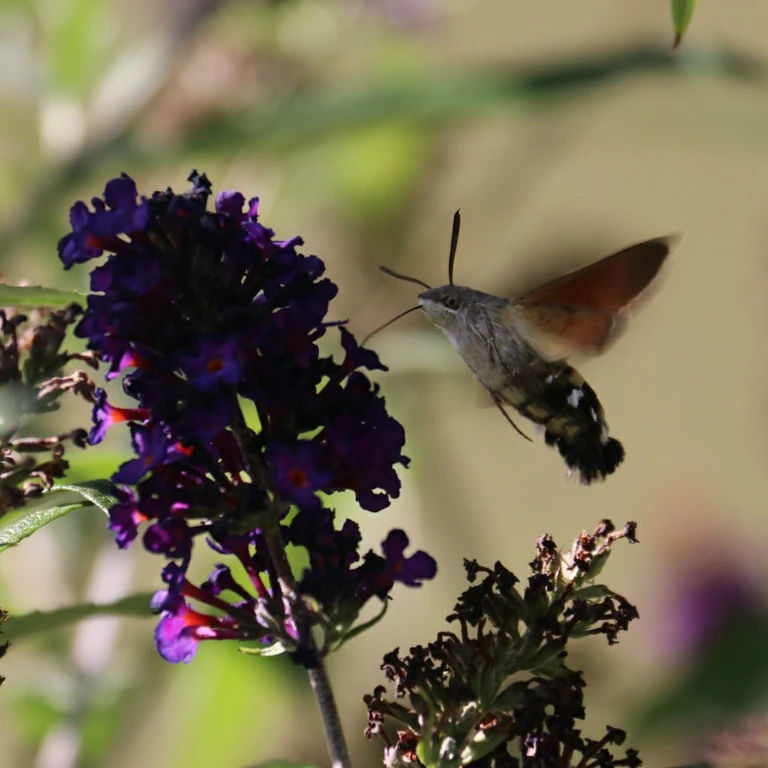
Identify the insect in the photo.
Macroglossum stellatarum
